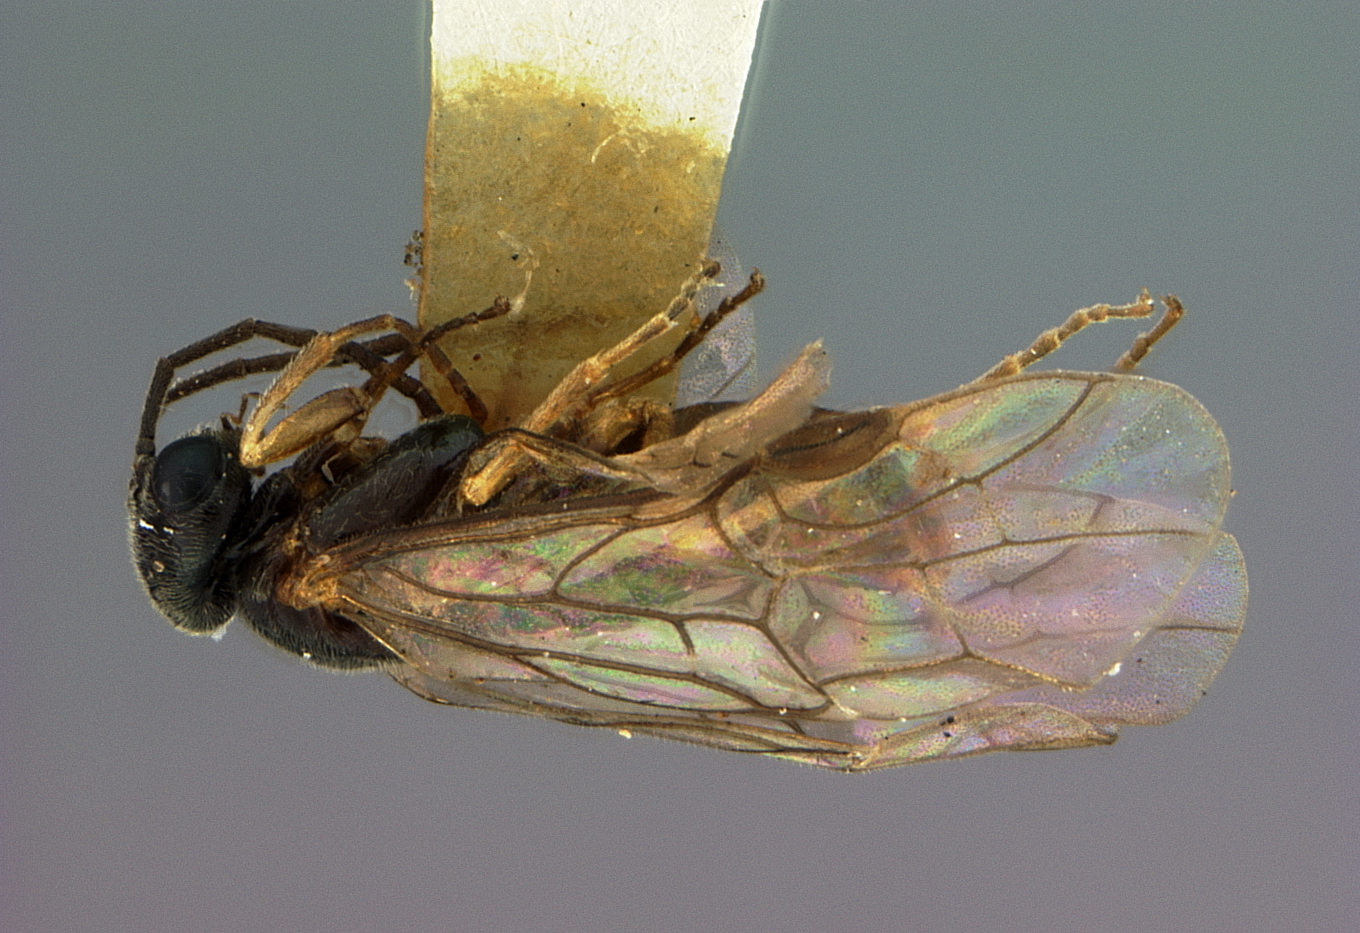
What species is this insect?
Kerita difala
